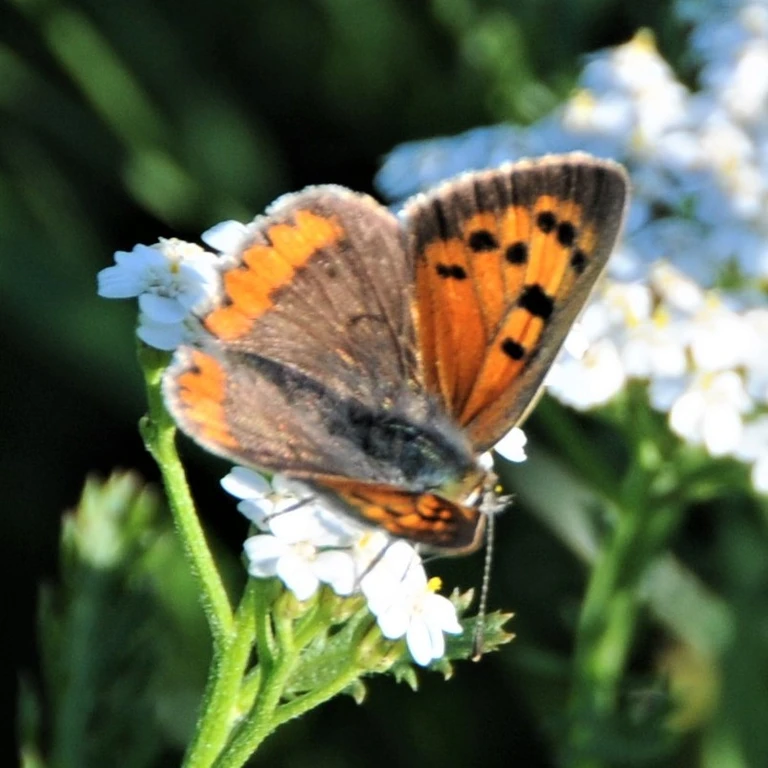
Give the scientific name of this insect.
Lycaena phlaeas
